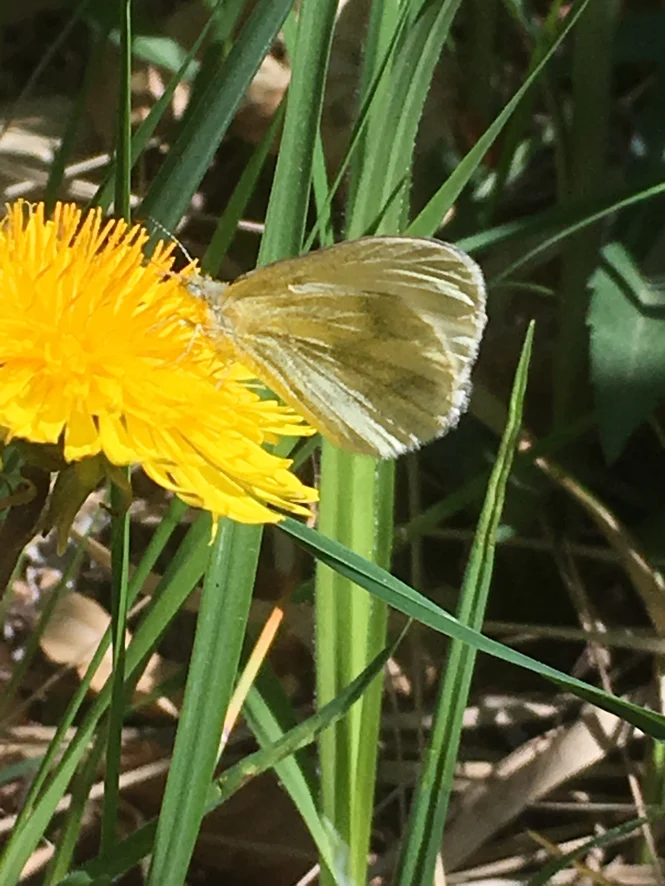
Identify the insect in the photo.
Leptidea sinapis/juvernica
